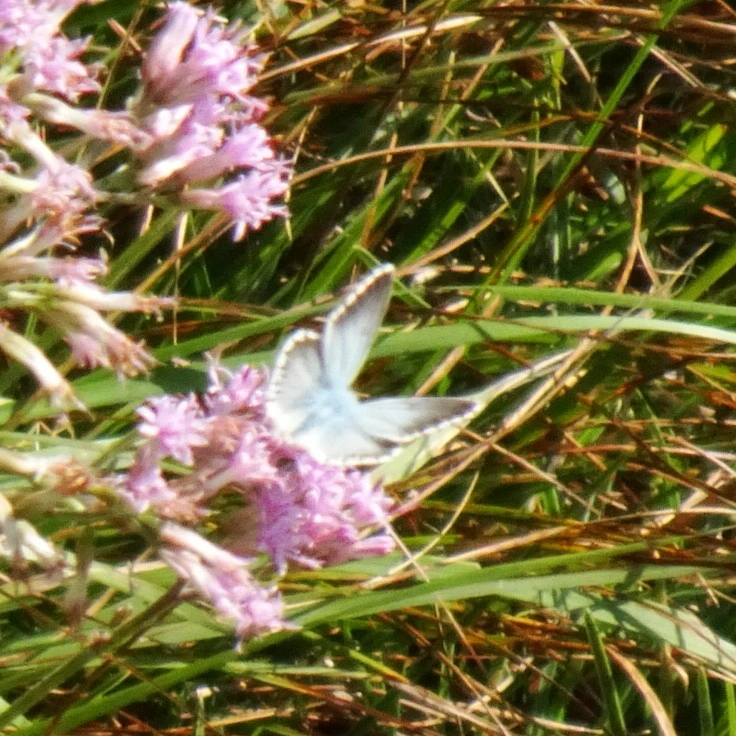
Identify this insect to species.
Lysandra coridon
